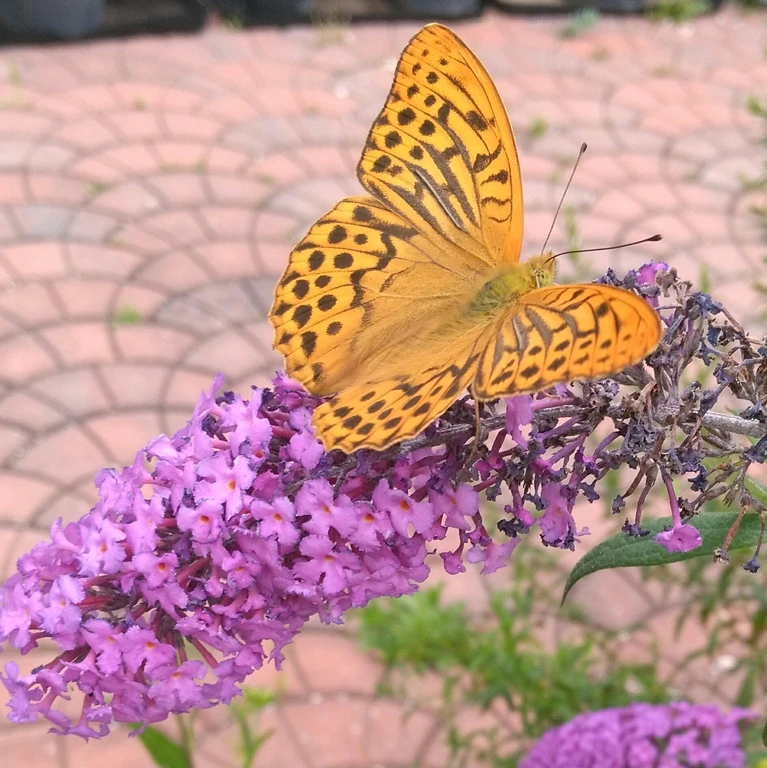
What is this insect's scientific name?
Argynnis paphia
